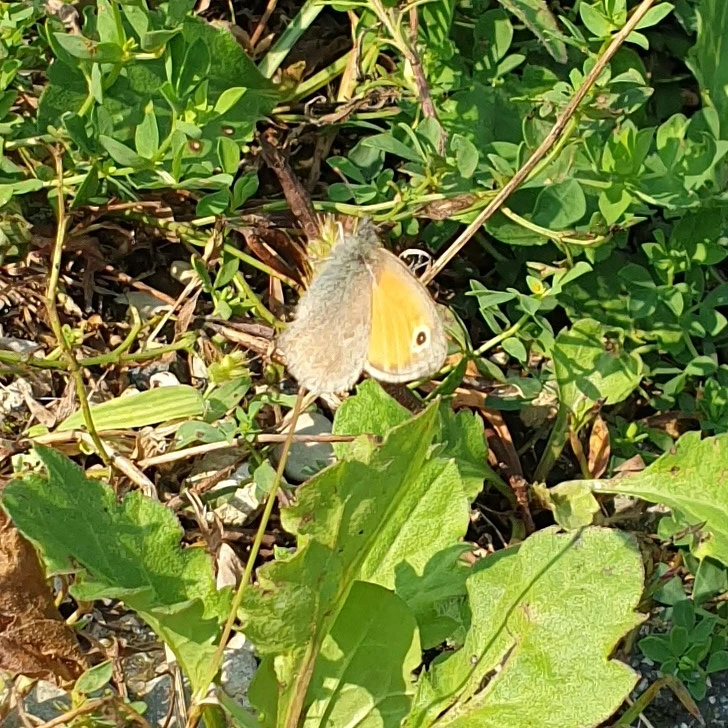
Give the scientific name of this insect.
Coenonympha pamphilus
